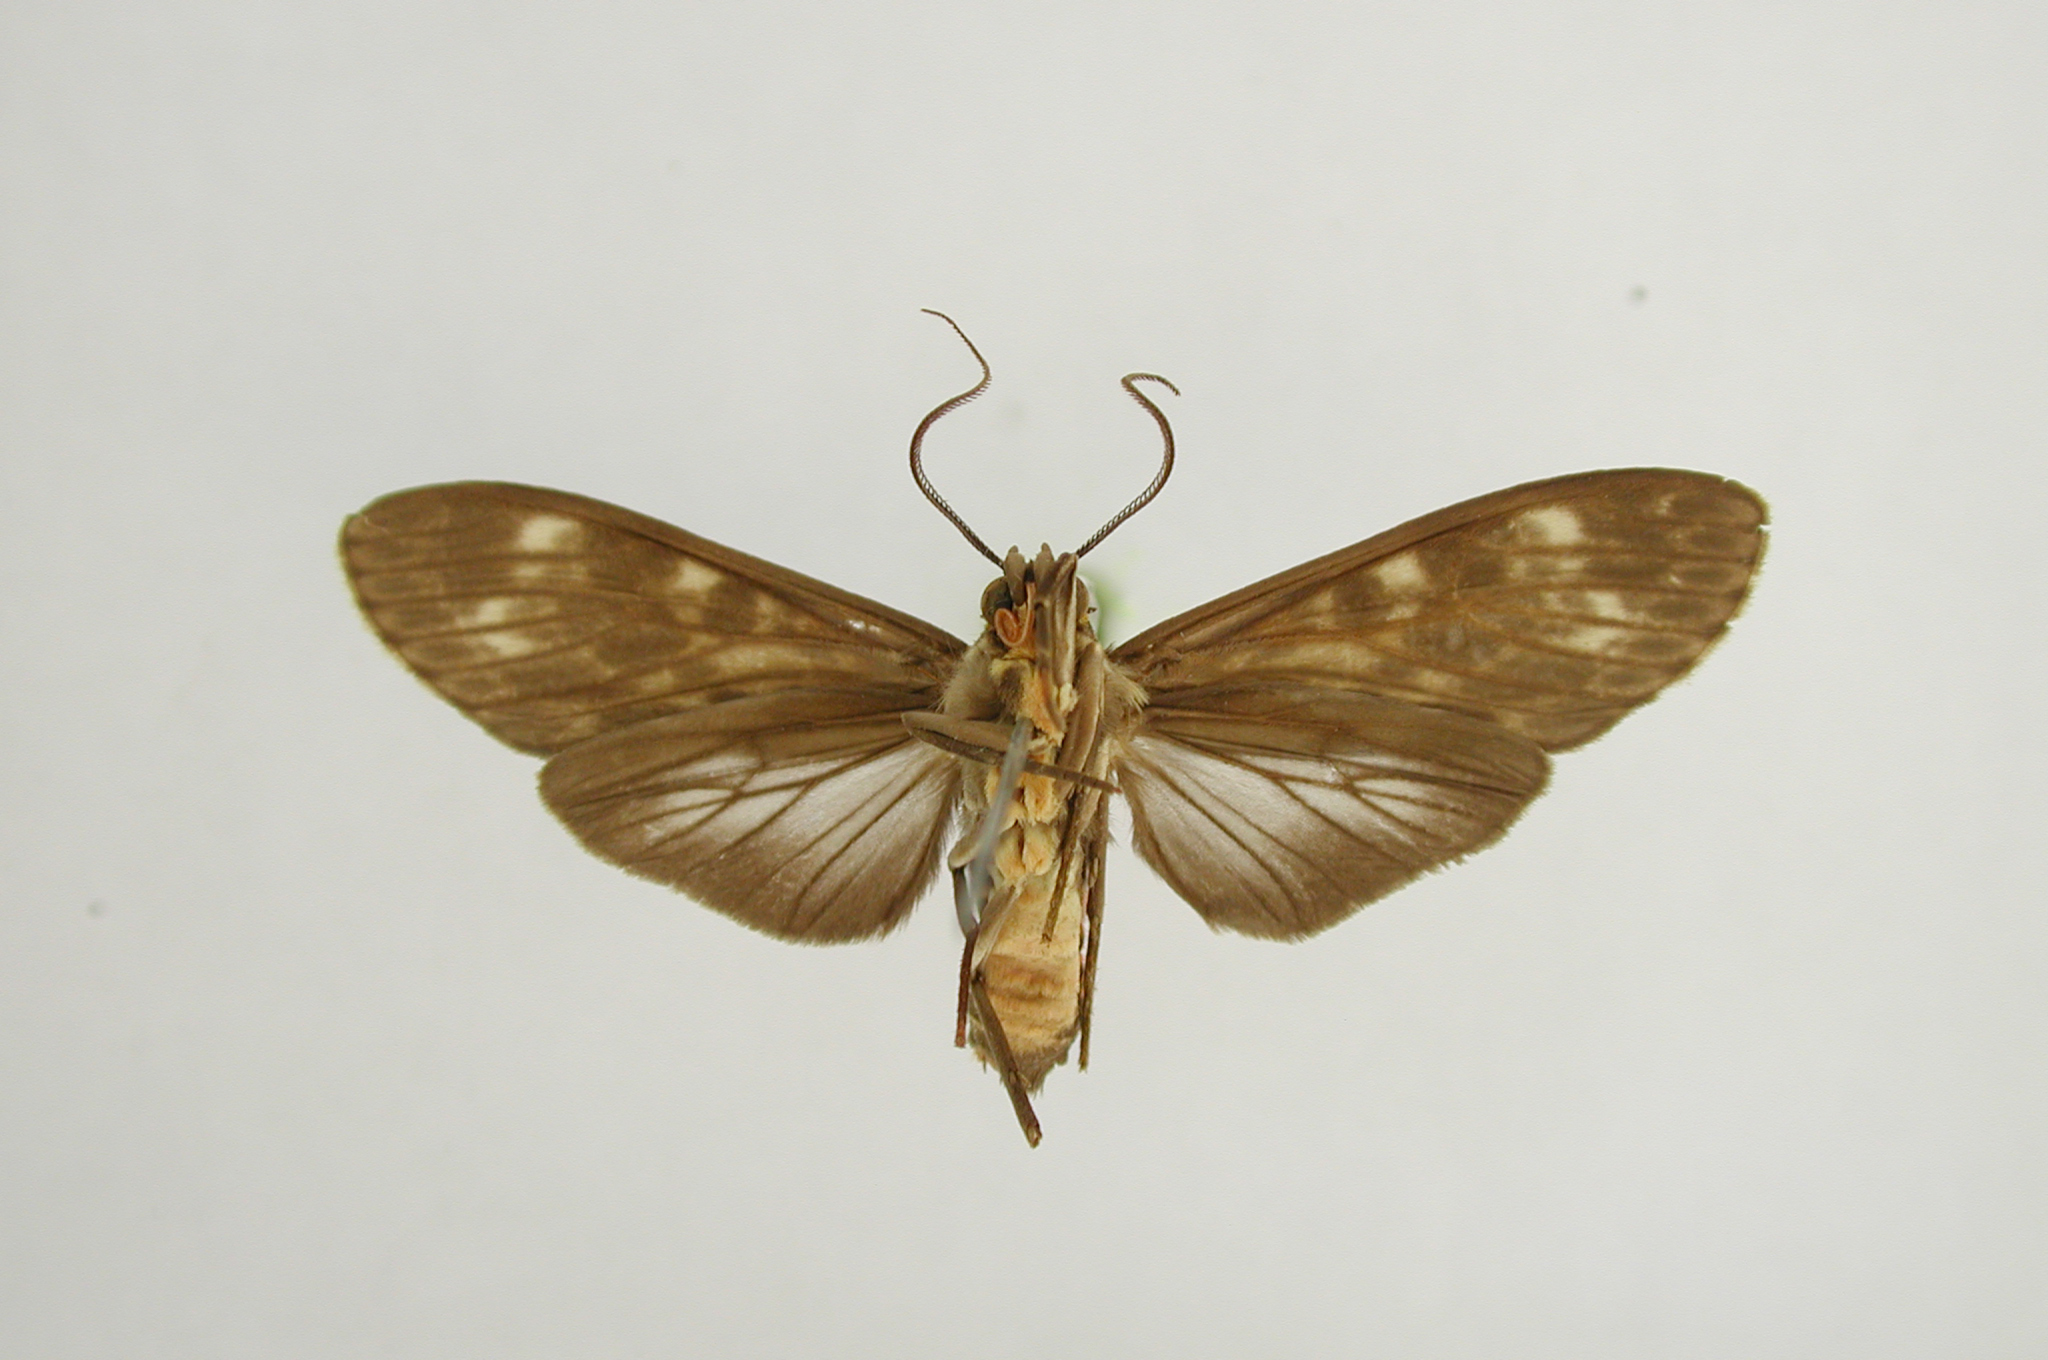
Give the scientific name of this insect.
Eucereon cimonis
